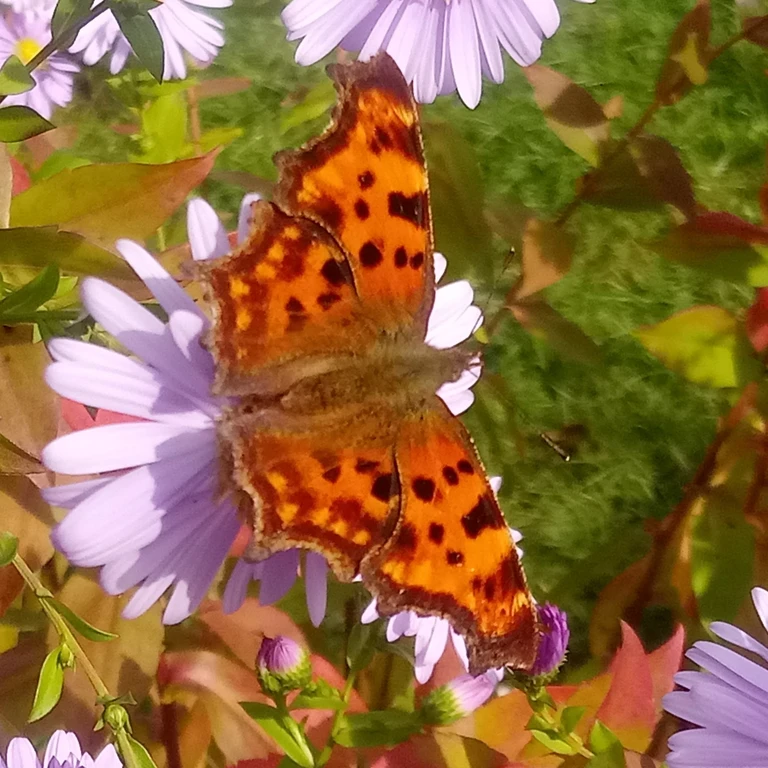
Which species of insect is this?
Polygonia c-album
